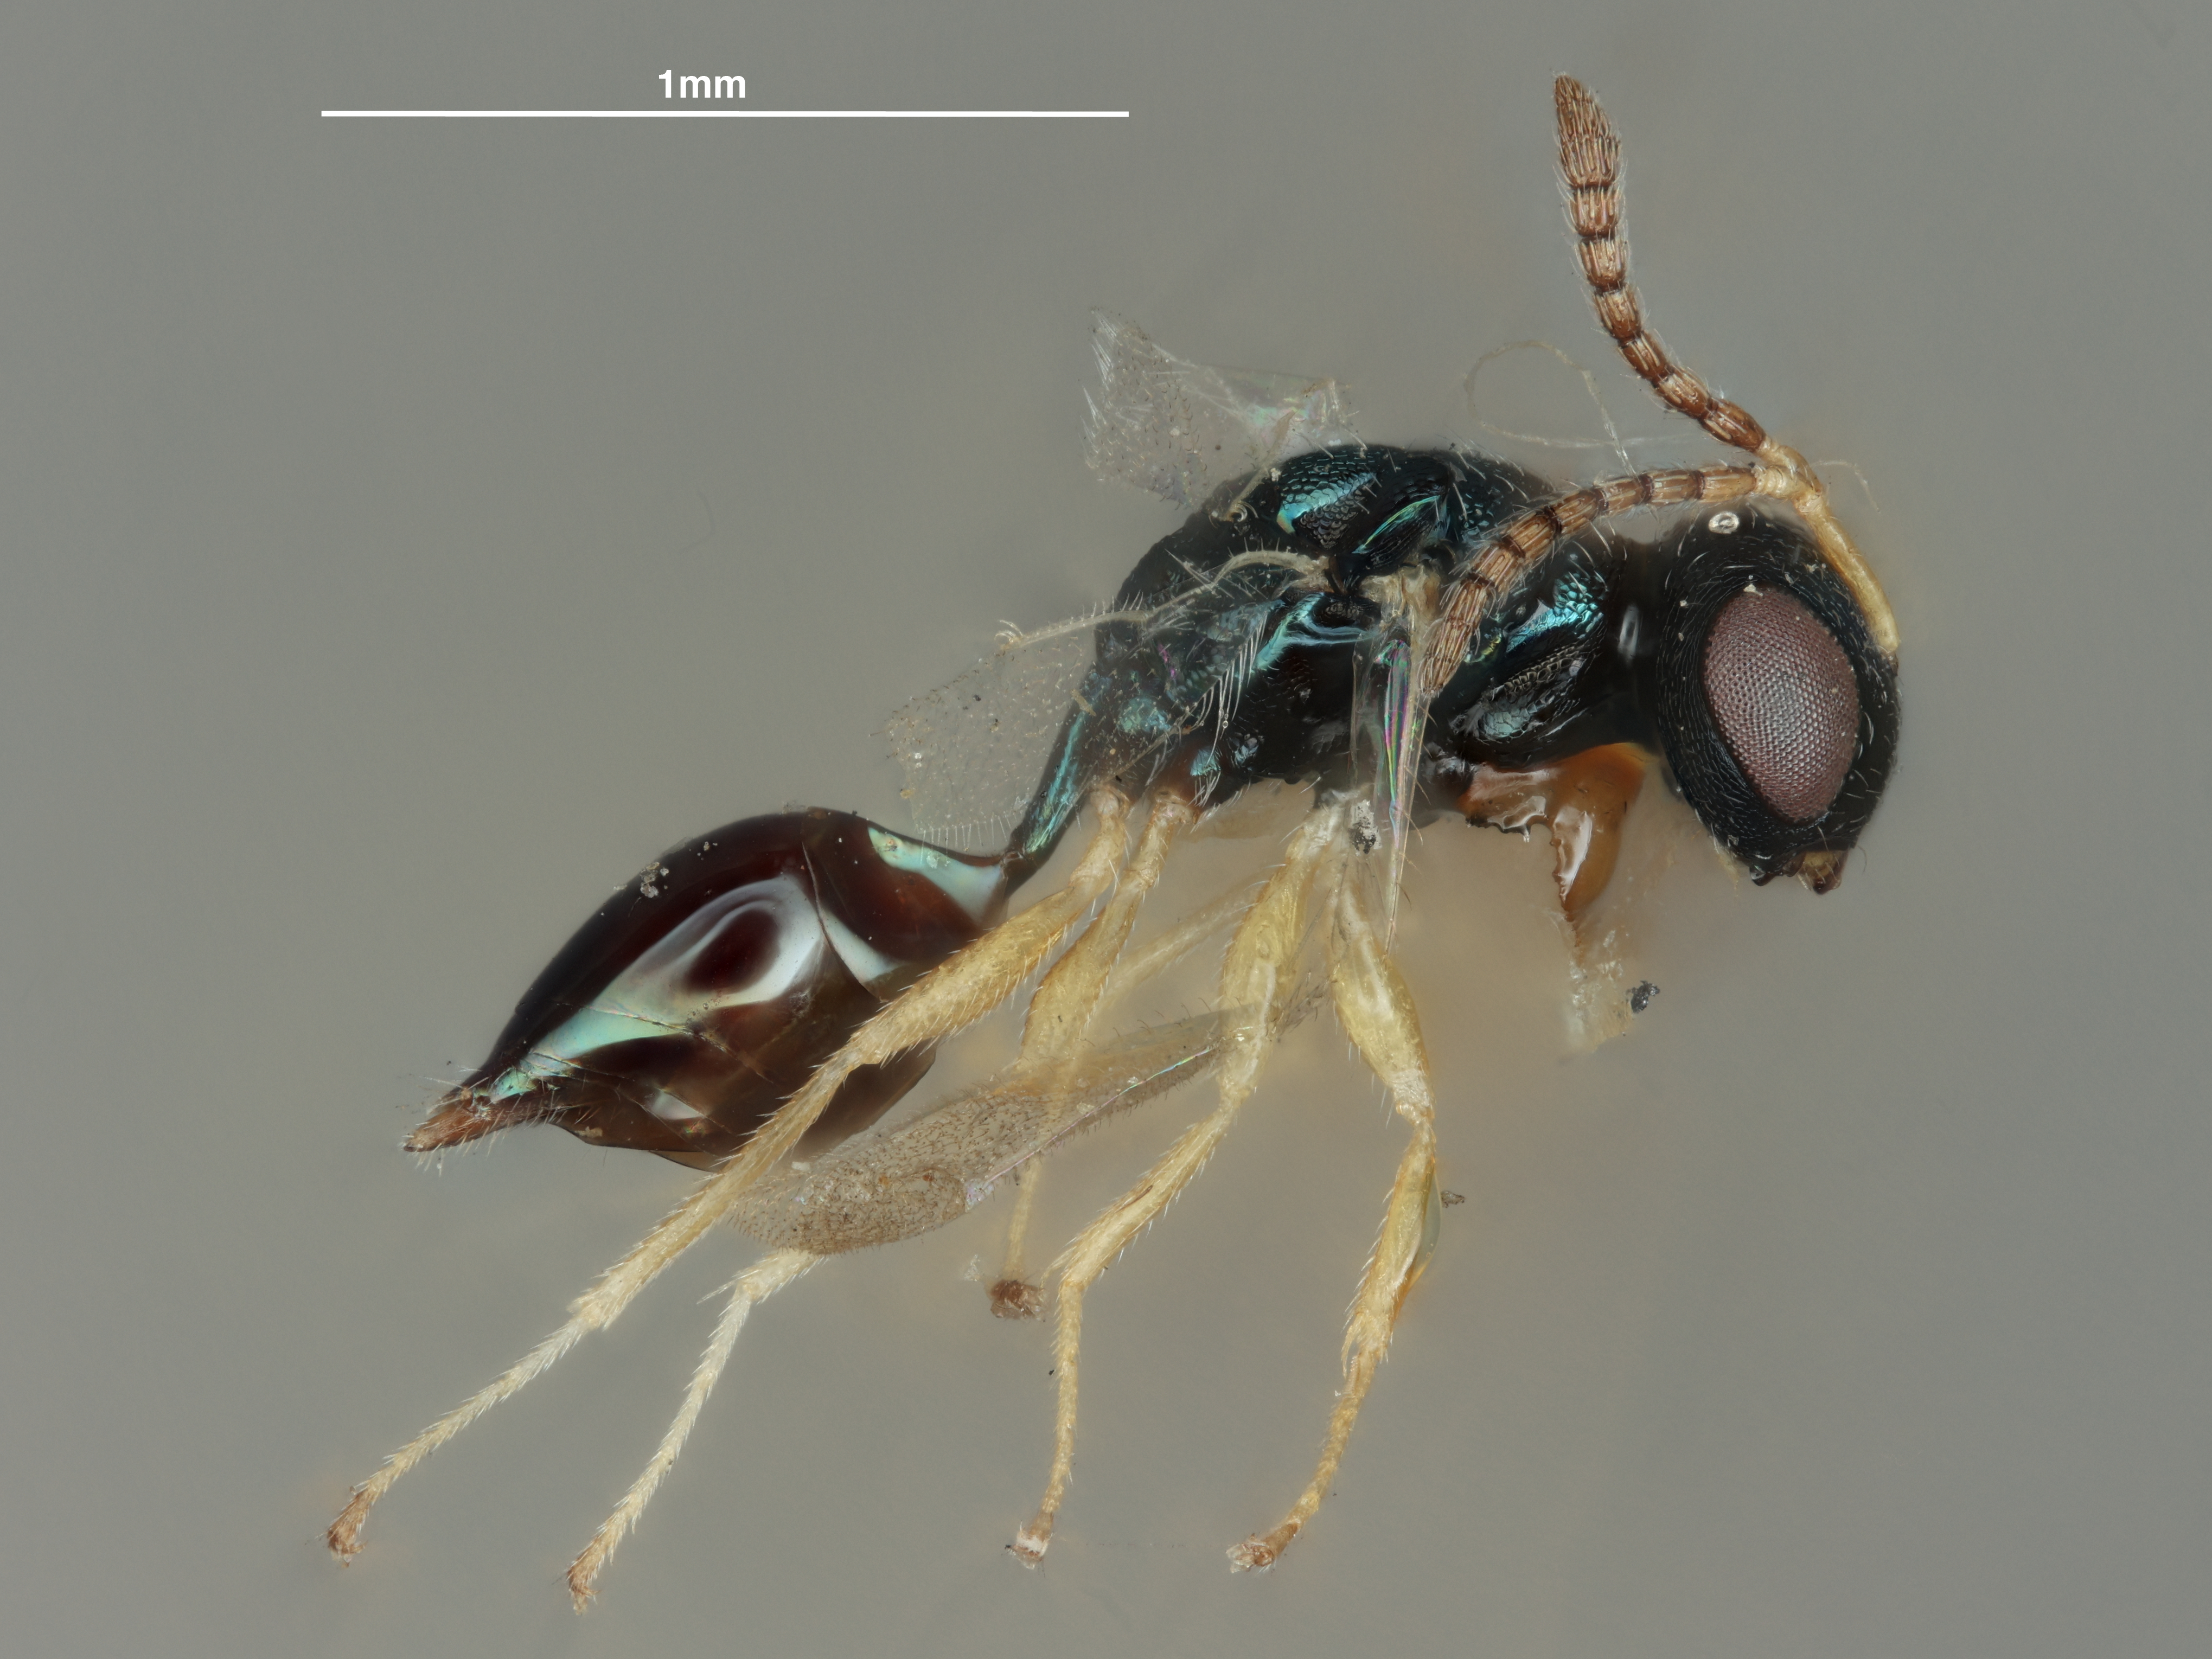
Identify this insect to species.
Paratrigonogastra stella
